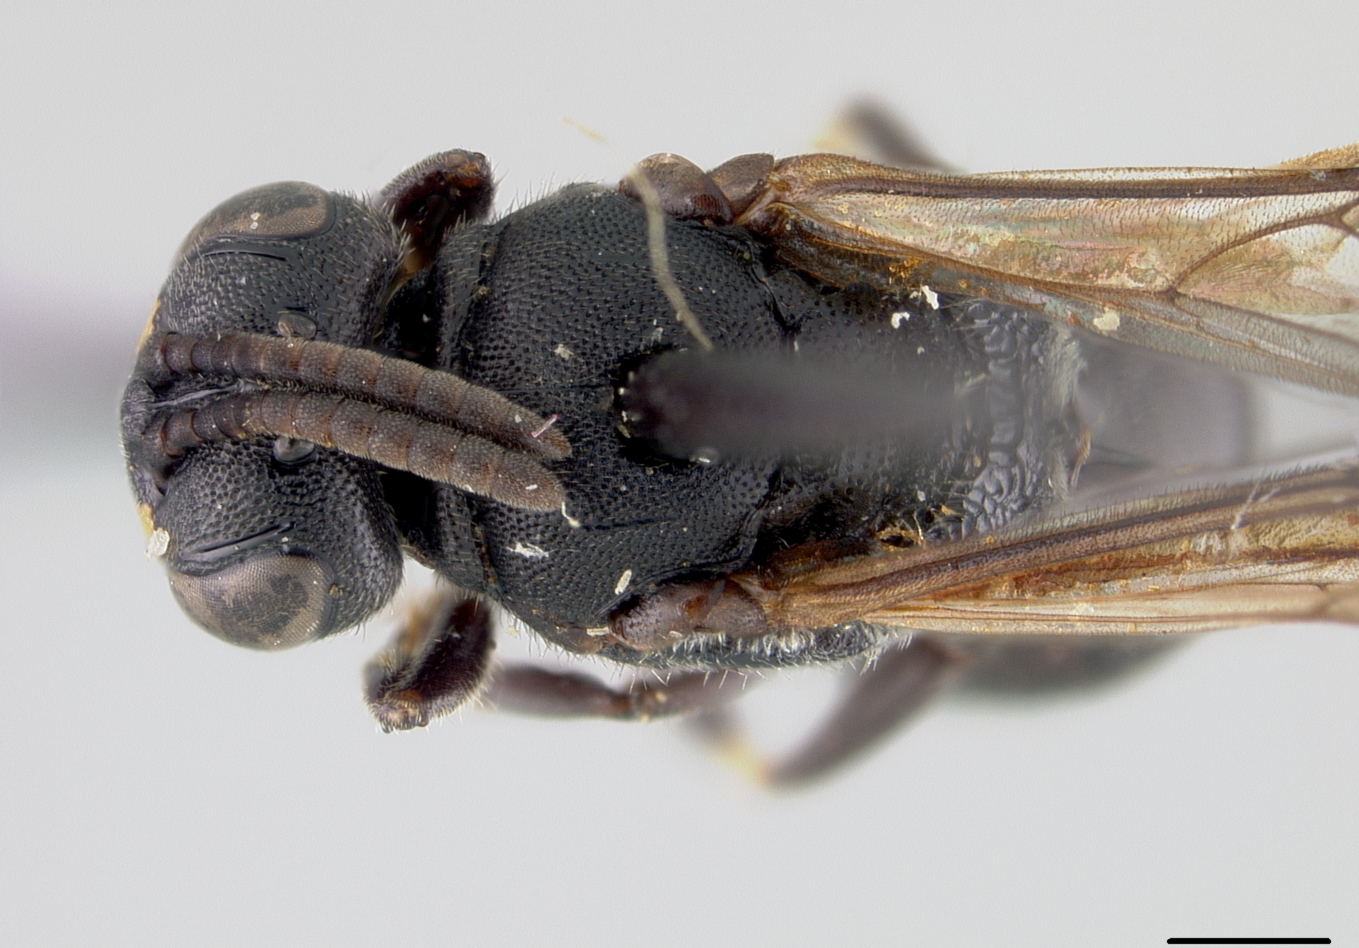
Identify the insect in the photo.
Hylaeus brevicuneatus
